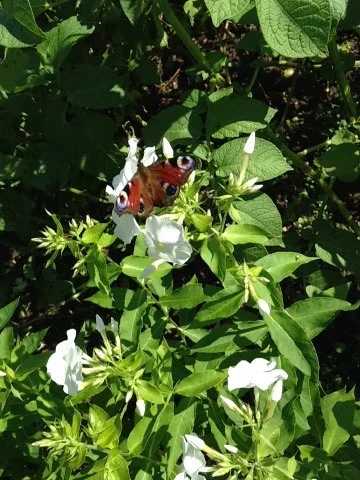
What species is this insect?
Aglais io
